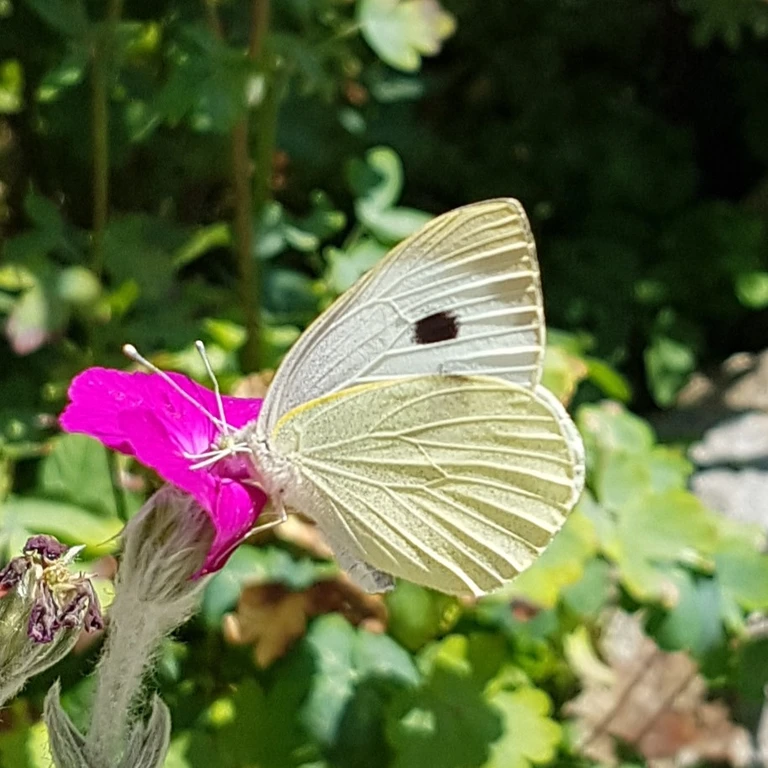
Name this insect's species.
Pieris brassicae
